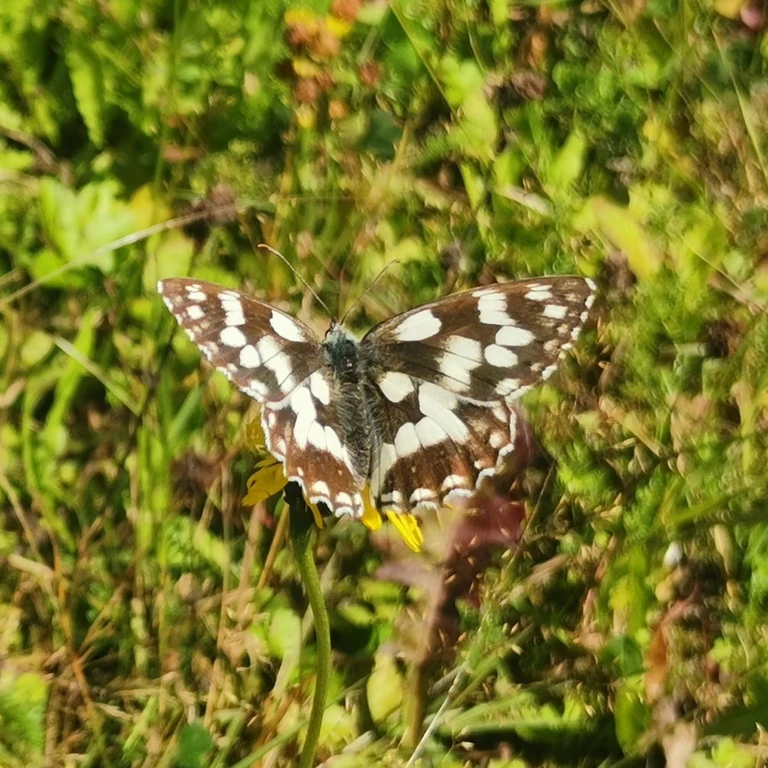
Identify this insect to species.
Melanargia galathea
